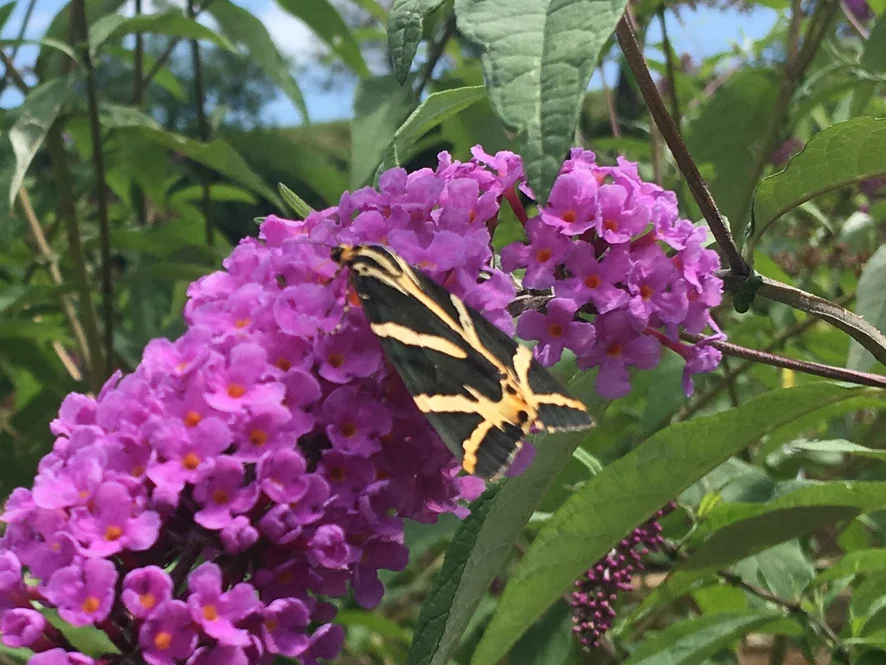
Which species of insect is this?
Euplagia quadripunctaria
